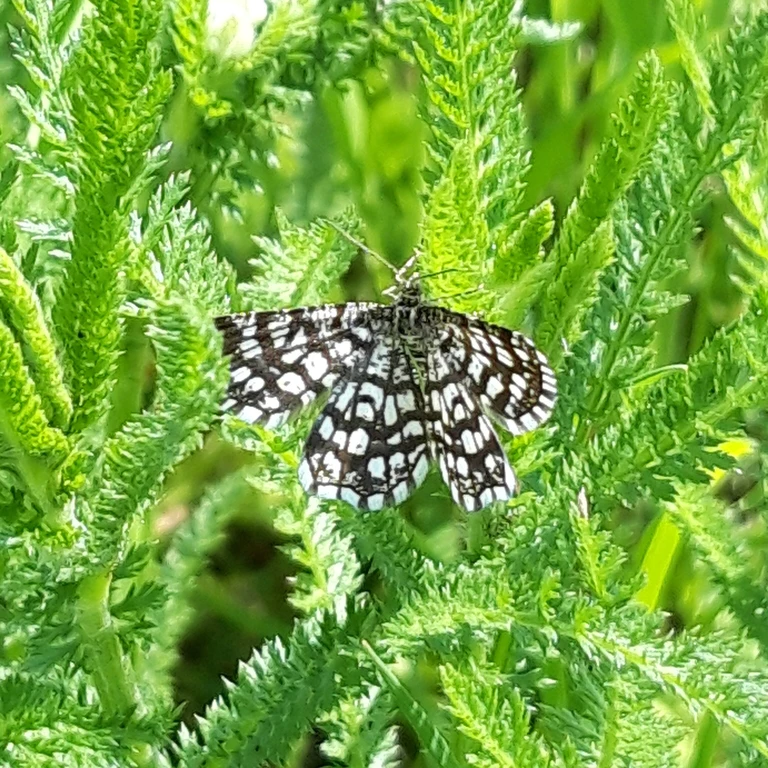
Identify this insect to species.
Chiasmia clathrata
